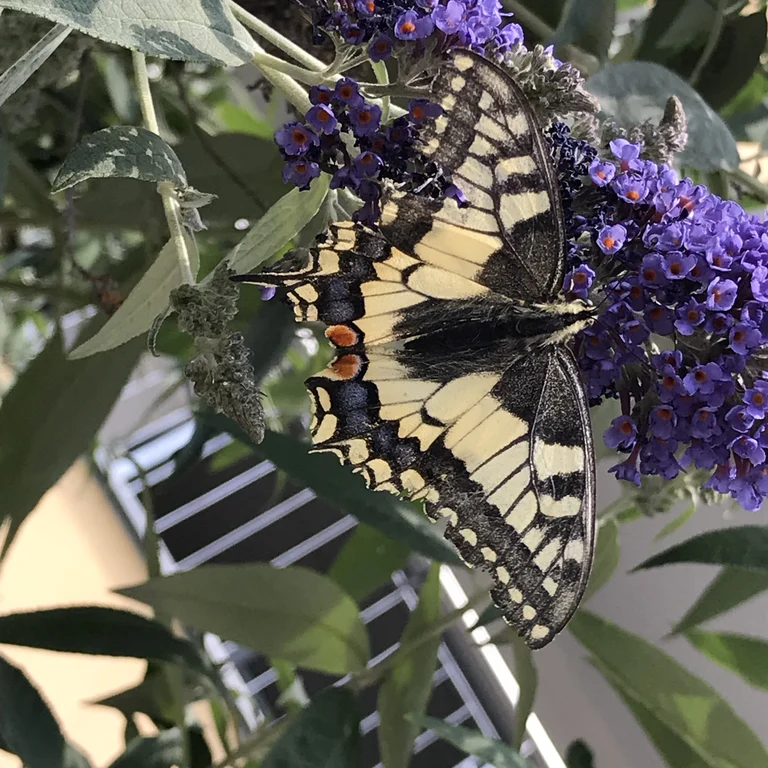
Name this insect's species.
Papilio machaon
